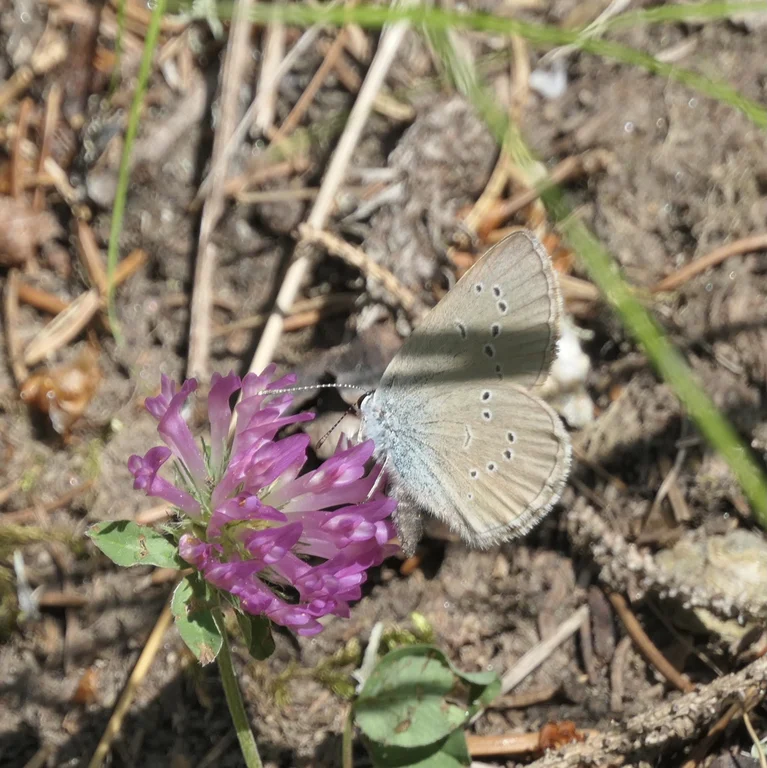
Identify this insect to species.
Cyaniris semiargus
